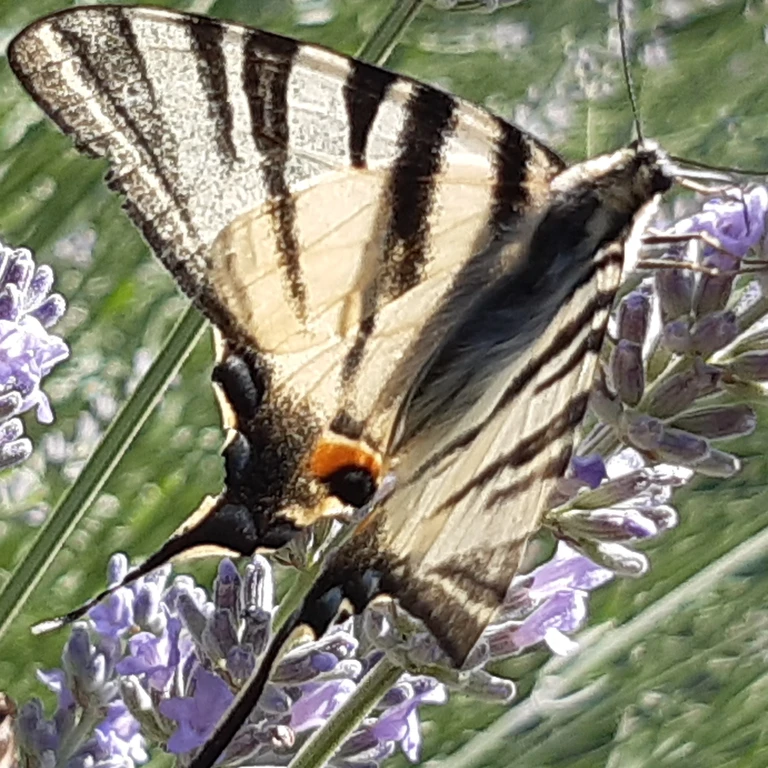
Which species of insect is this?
Iphiclides podalirius
